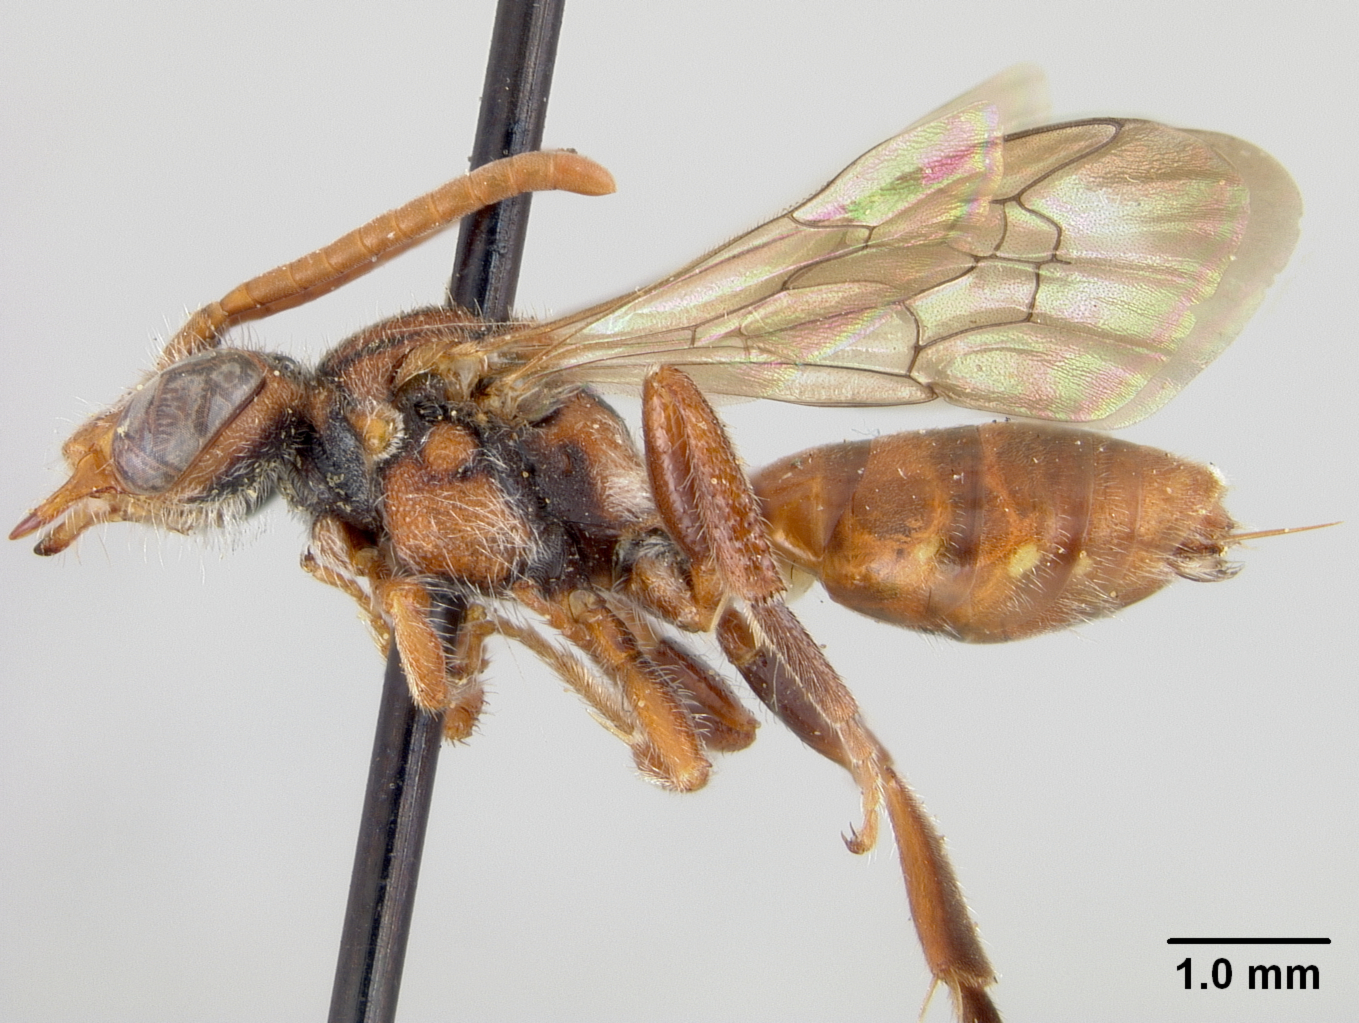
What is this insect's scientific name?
Nomada fontis
